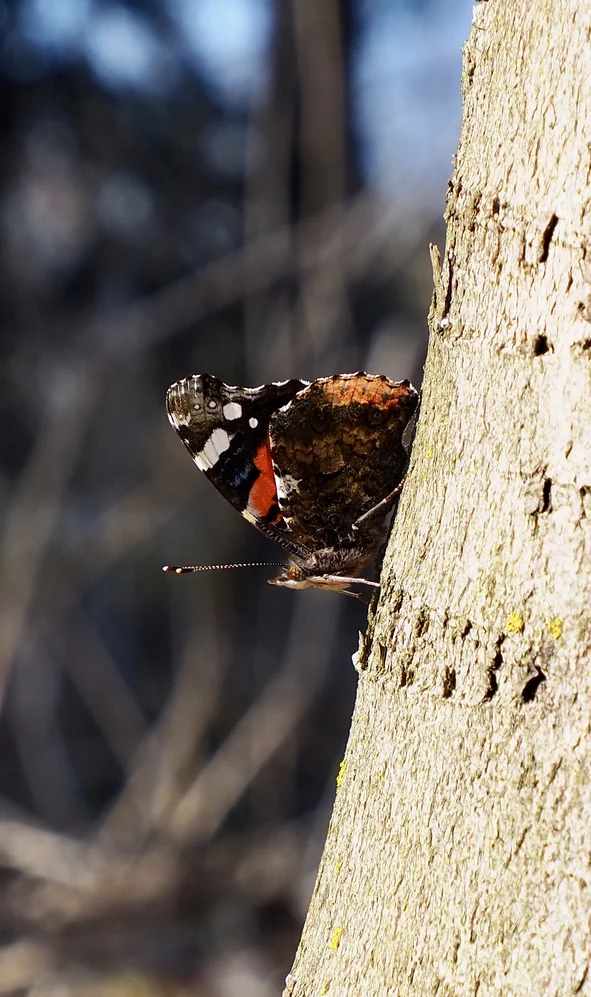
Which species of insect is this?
Vanessa atalanta
